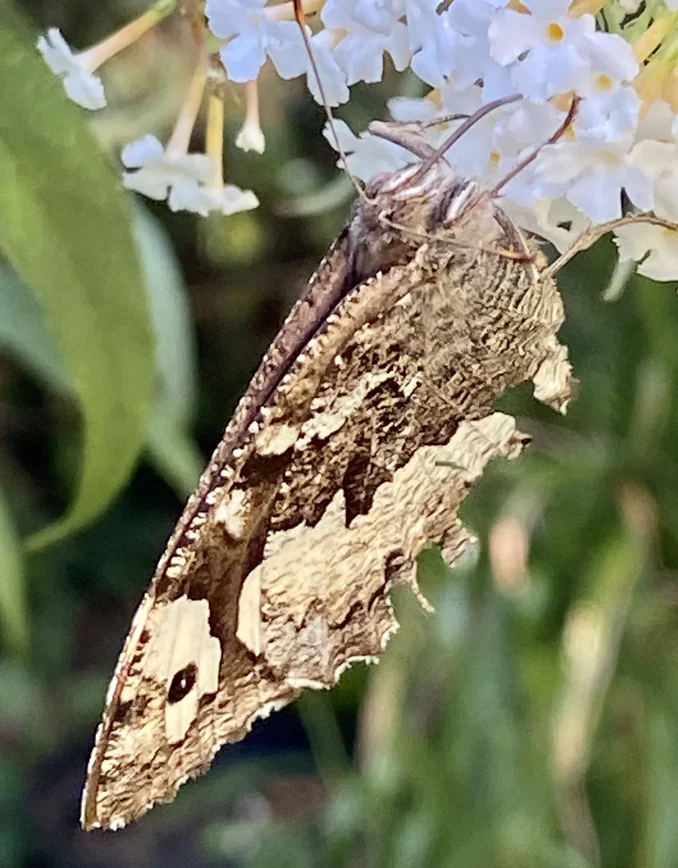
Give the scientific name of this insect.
Brintesia circe
